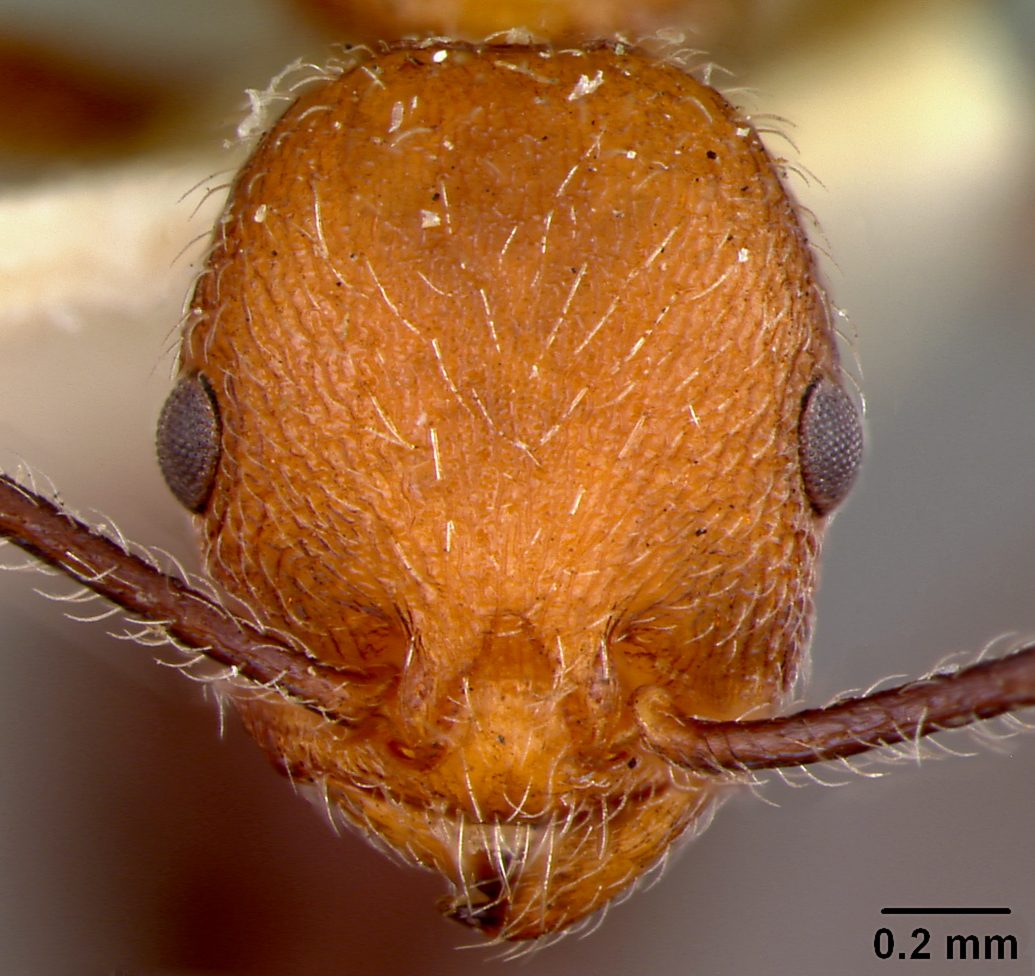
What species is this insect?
Macromischa manni
